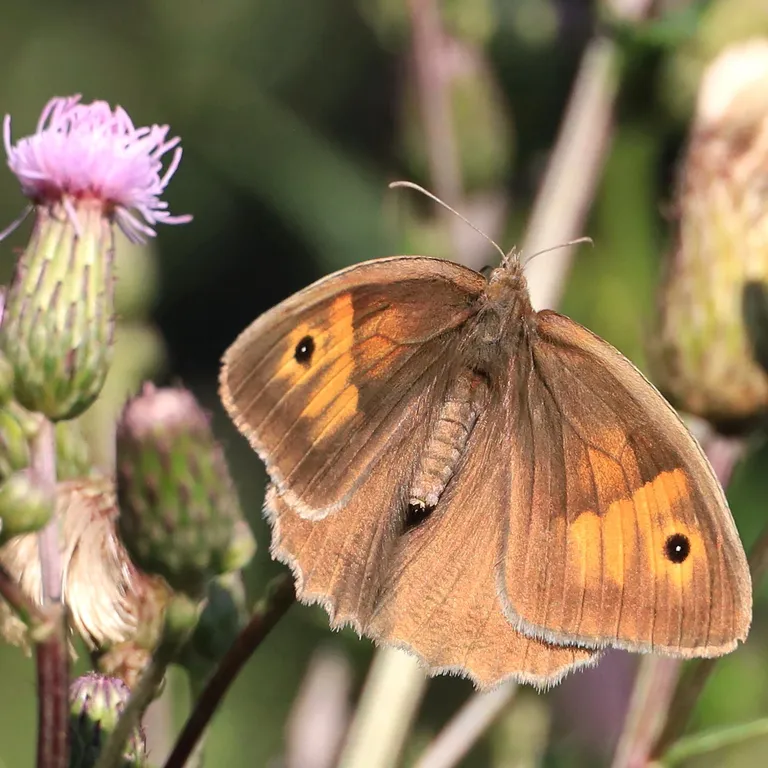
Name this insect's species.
Maniola jurtina
